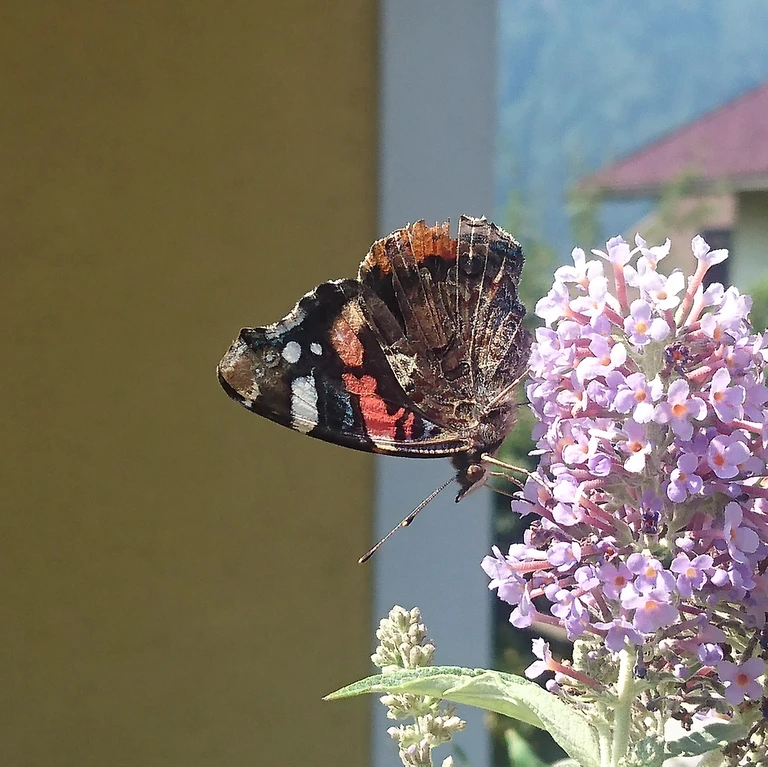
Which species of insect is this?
Vanessa atalanta
